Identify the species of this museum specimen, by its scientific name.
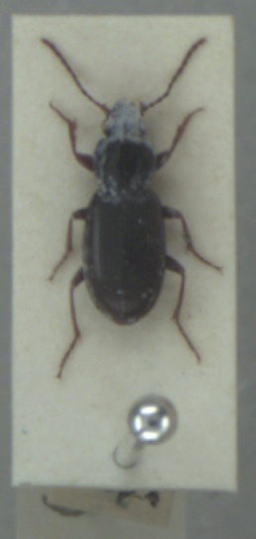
Pterostichus strenuus
